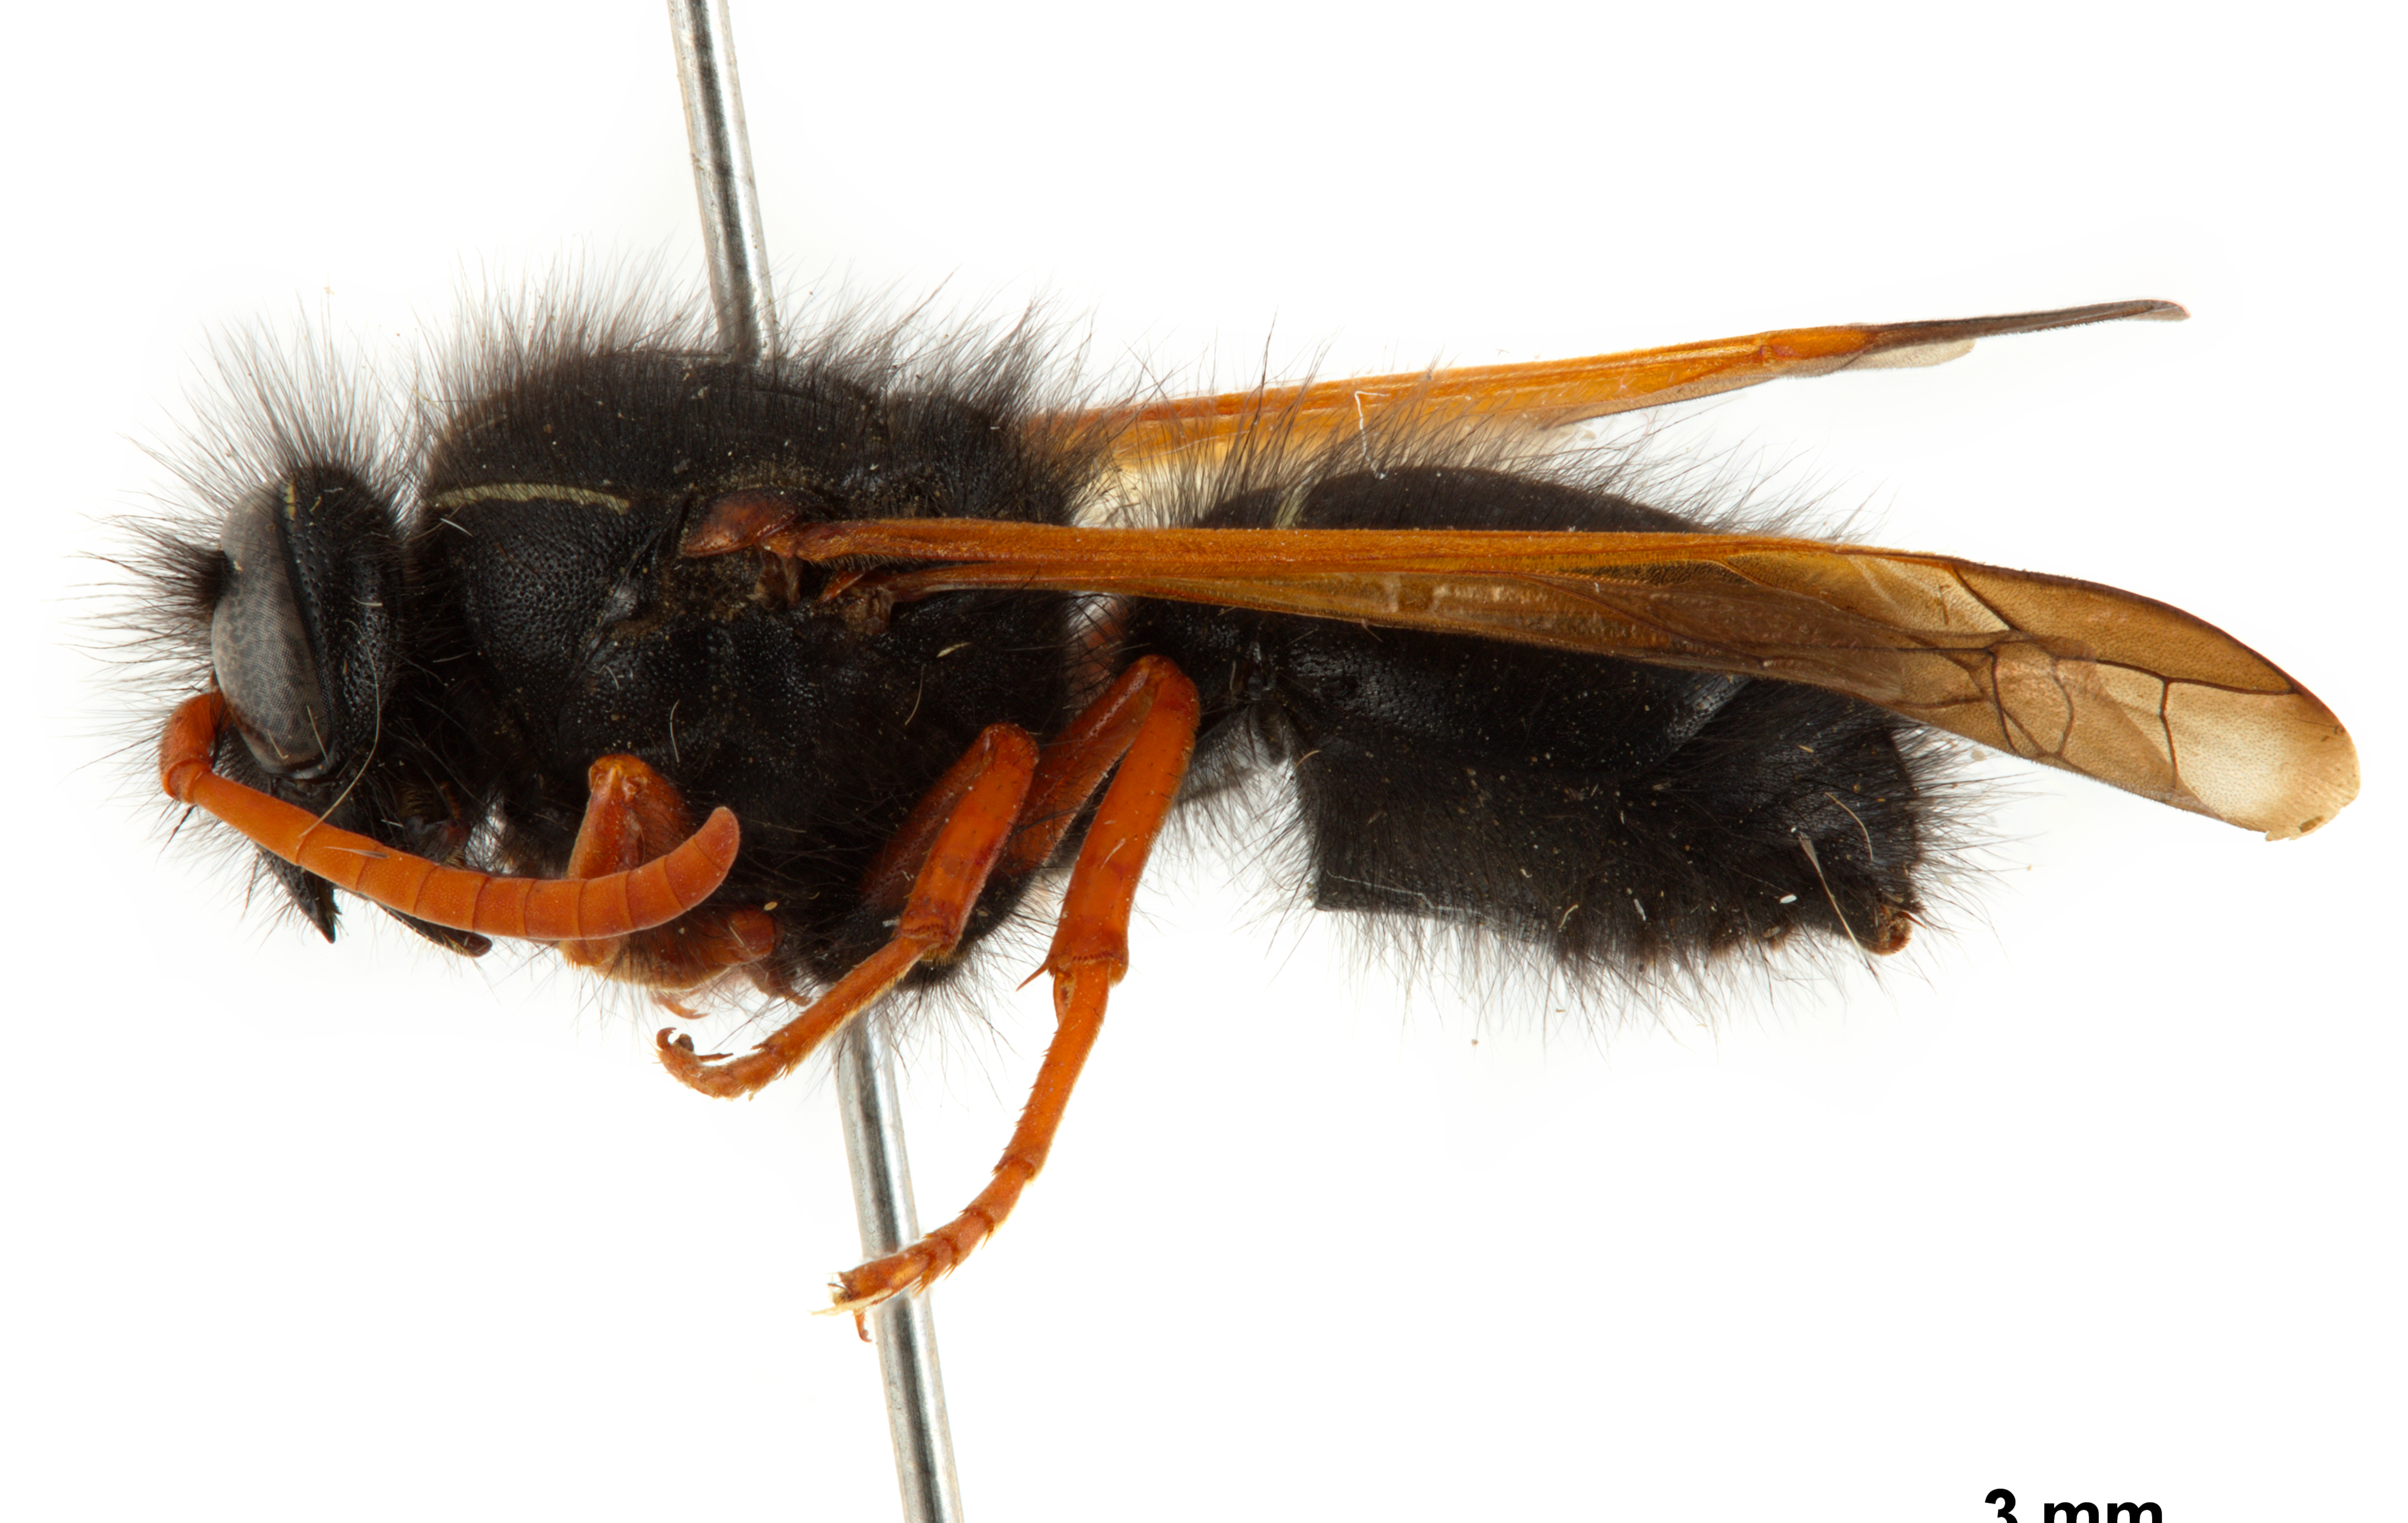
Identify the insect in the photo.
Hypodynerus vespiformis
